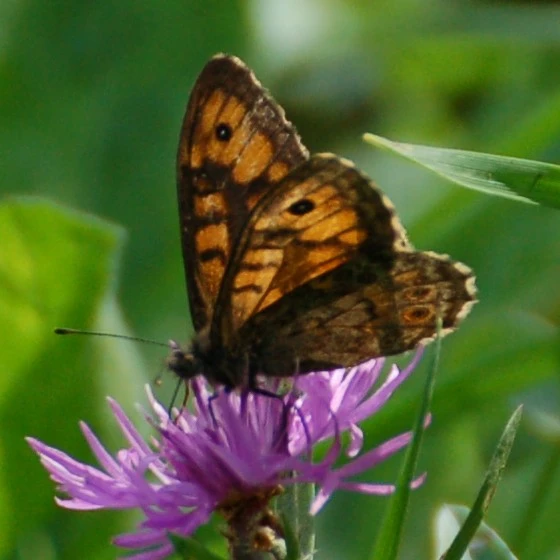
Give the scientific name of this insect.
Lasiommata megera (also Pararge megera)
